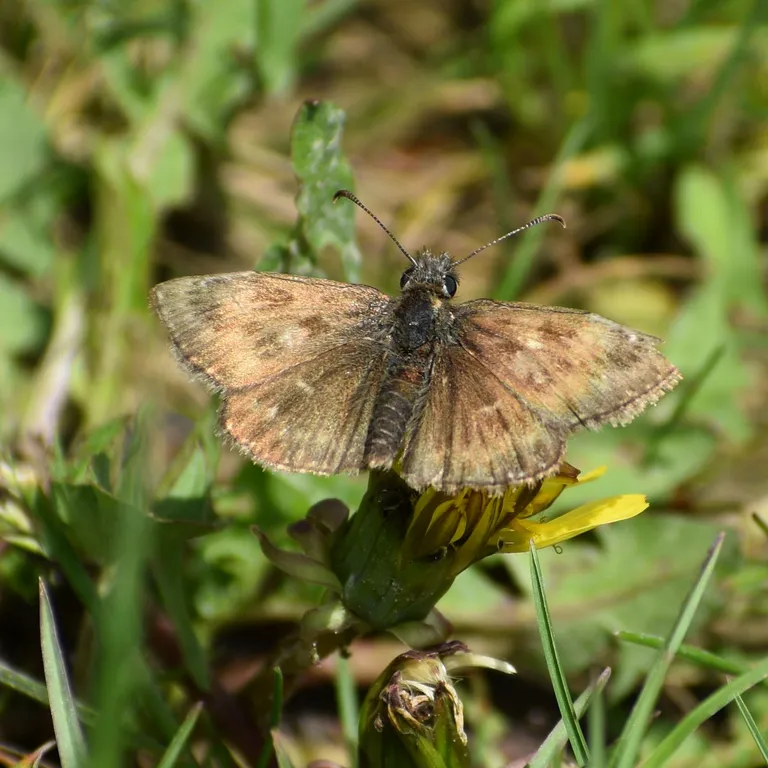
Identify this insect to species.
Erynnis tages
